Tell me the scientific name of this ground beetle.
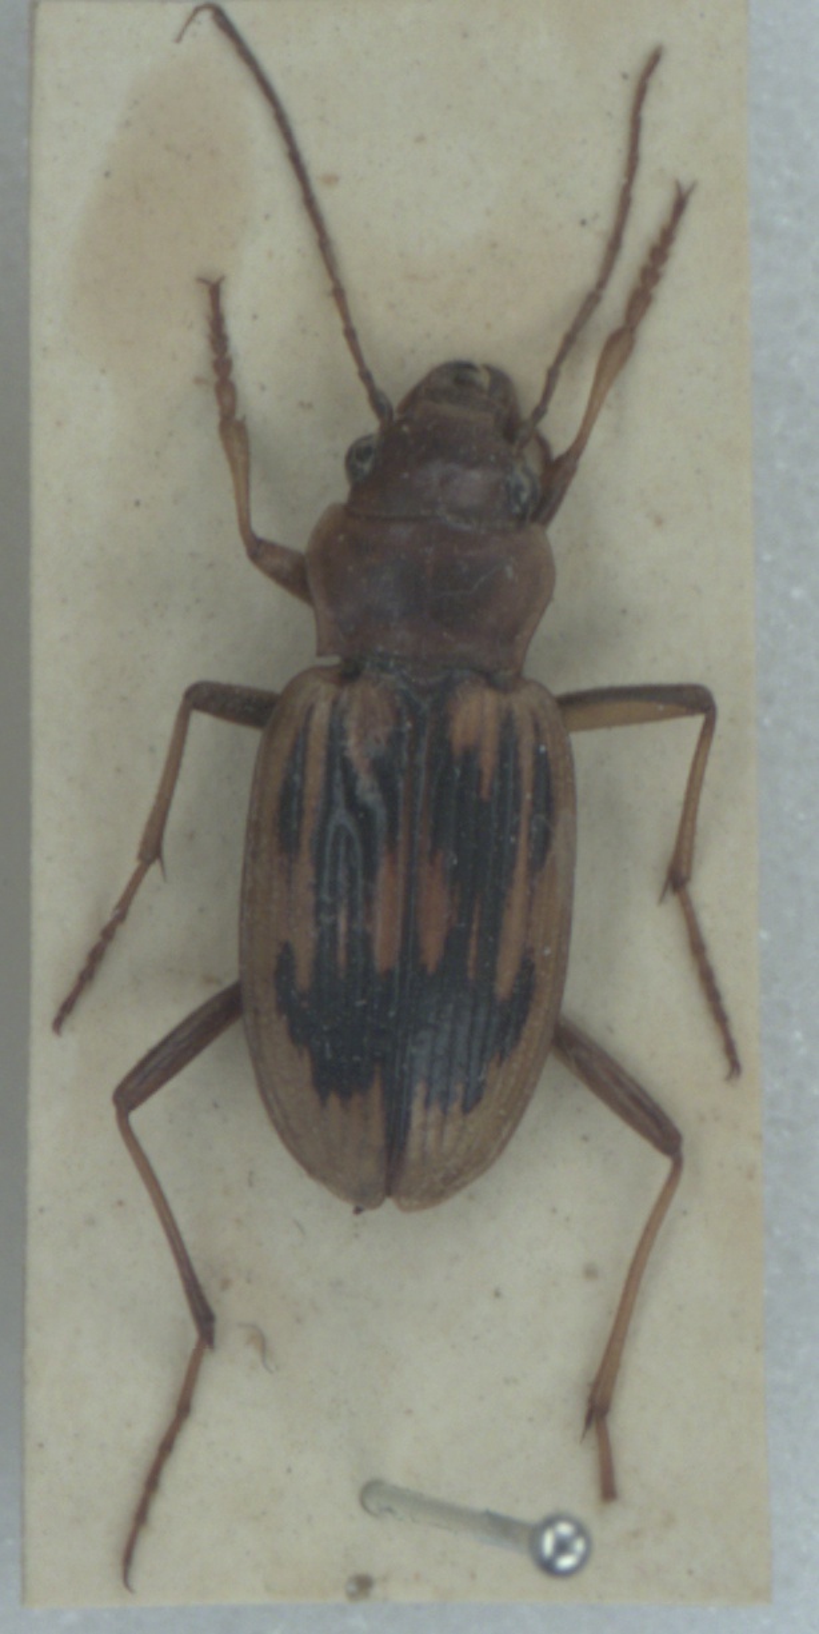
Nebria complanata
